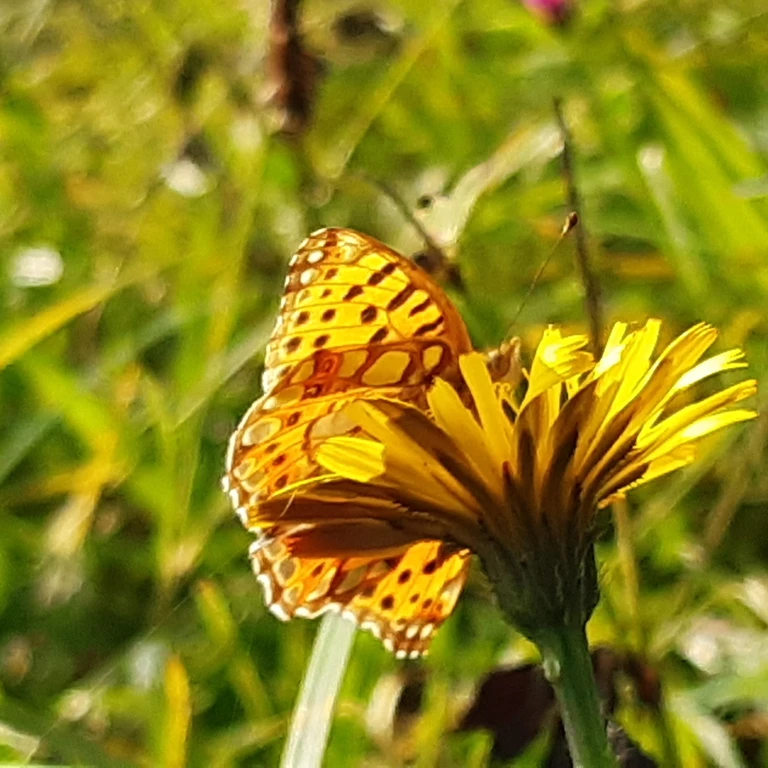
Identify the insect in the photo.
Issoria lathonia
